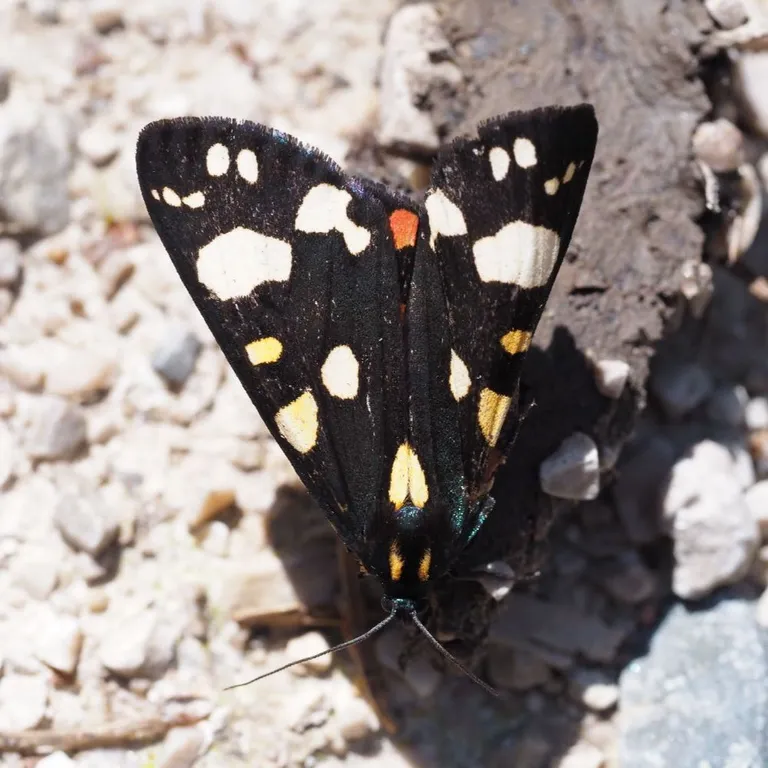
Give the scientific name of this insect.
Callimorpha dominula
